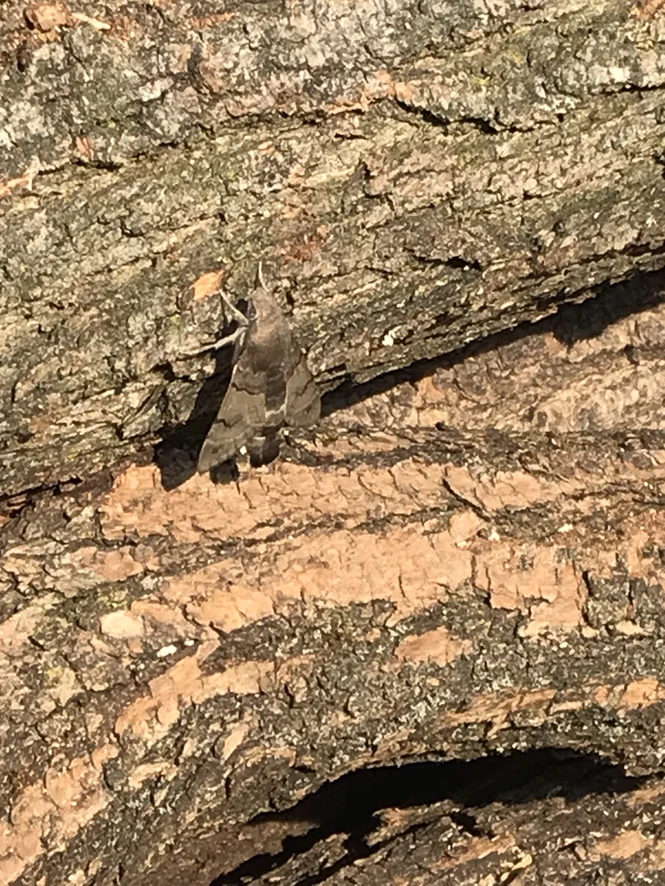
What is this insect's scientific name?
Macroglossum stellatarum
